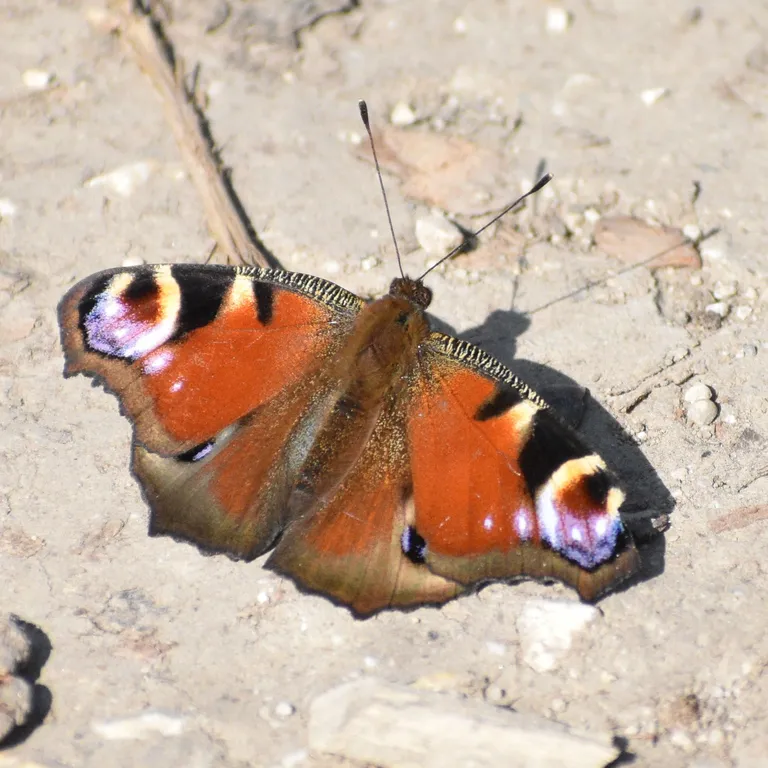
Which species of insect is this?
Aglais io
